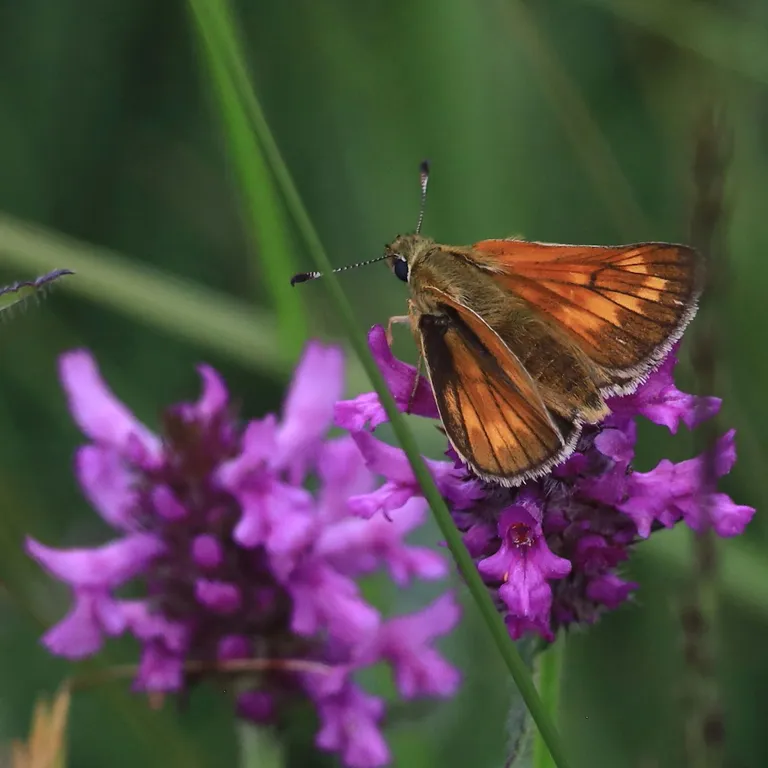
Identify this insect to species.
Ochlodes sylvanus (also Ochlodes venata)
